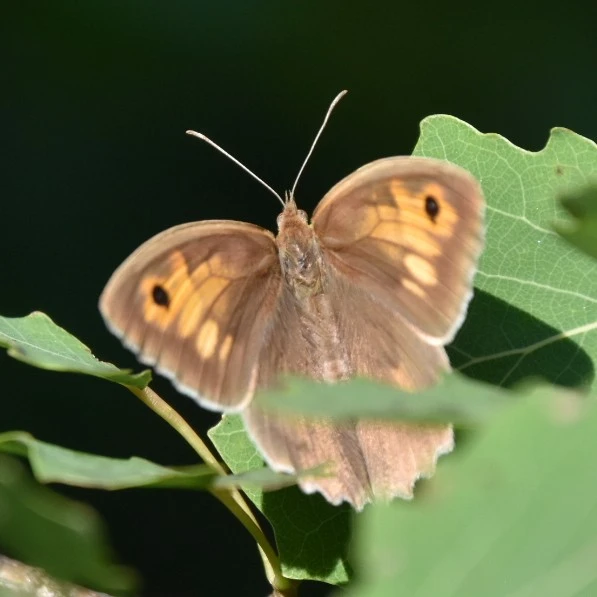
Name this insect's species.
Maniola jurtina
